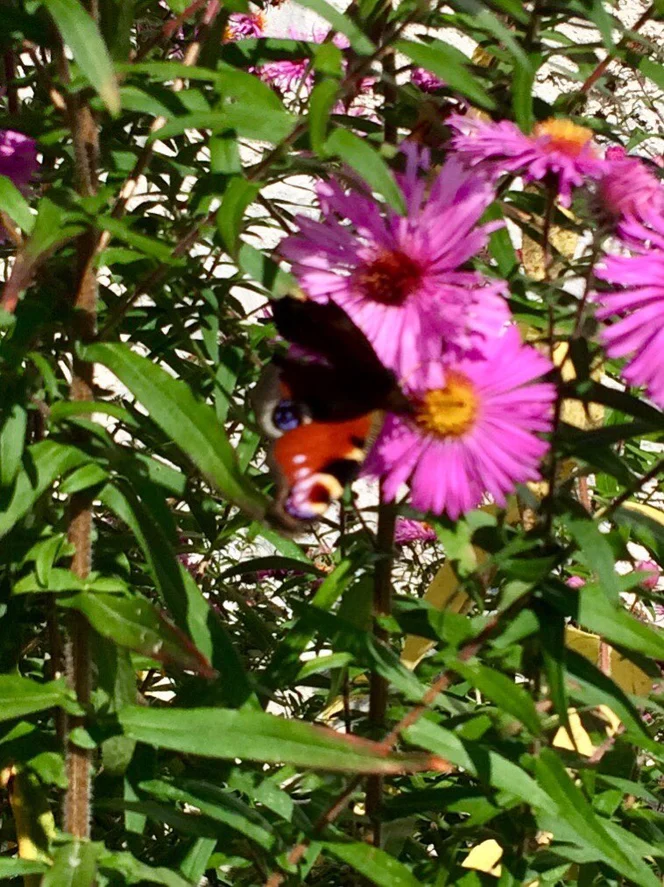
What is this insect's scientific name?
Aglais io
